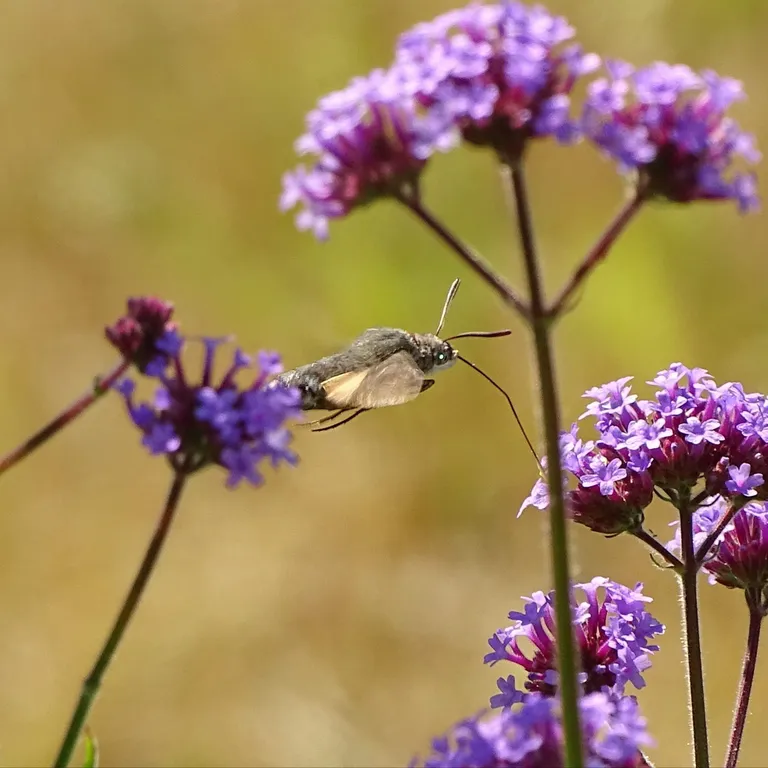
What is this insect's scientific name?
Macroglossum stellatarum
